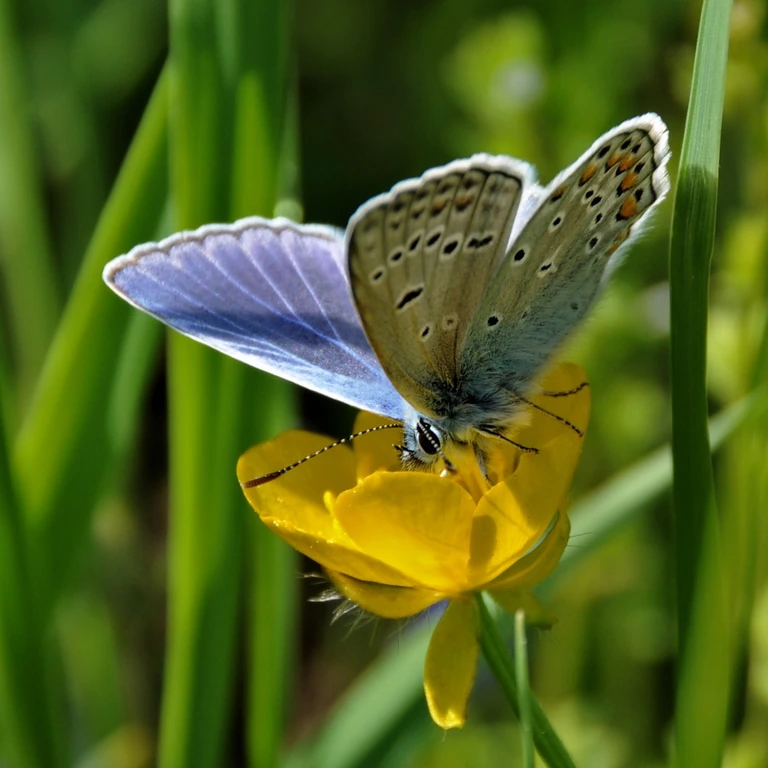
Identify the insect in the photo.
Polyommatus icarus
